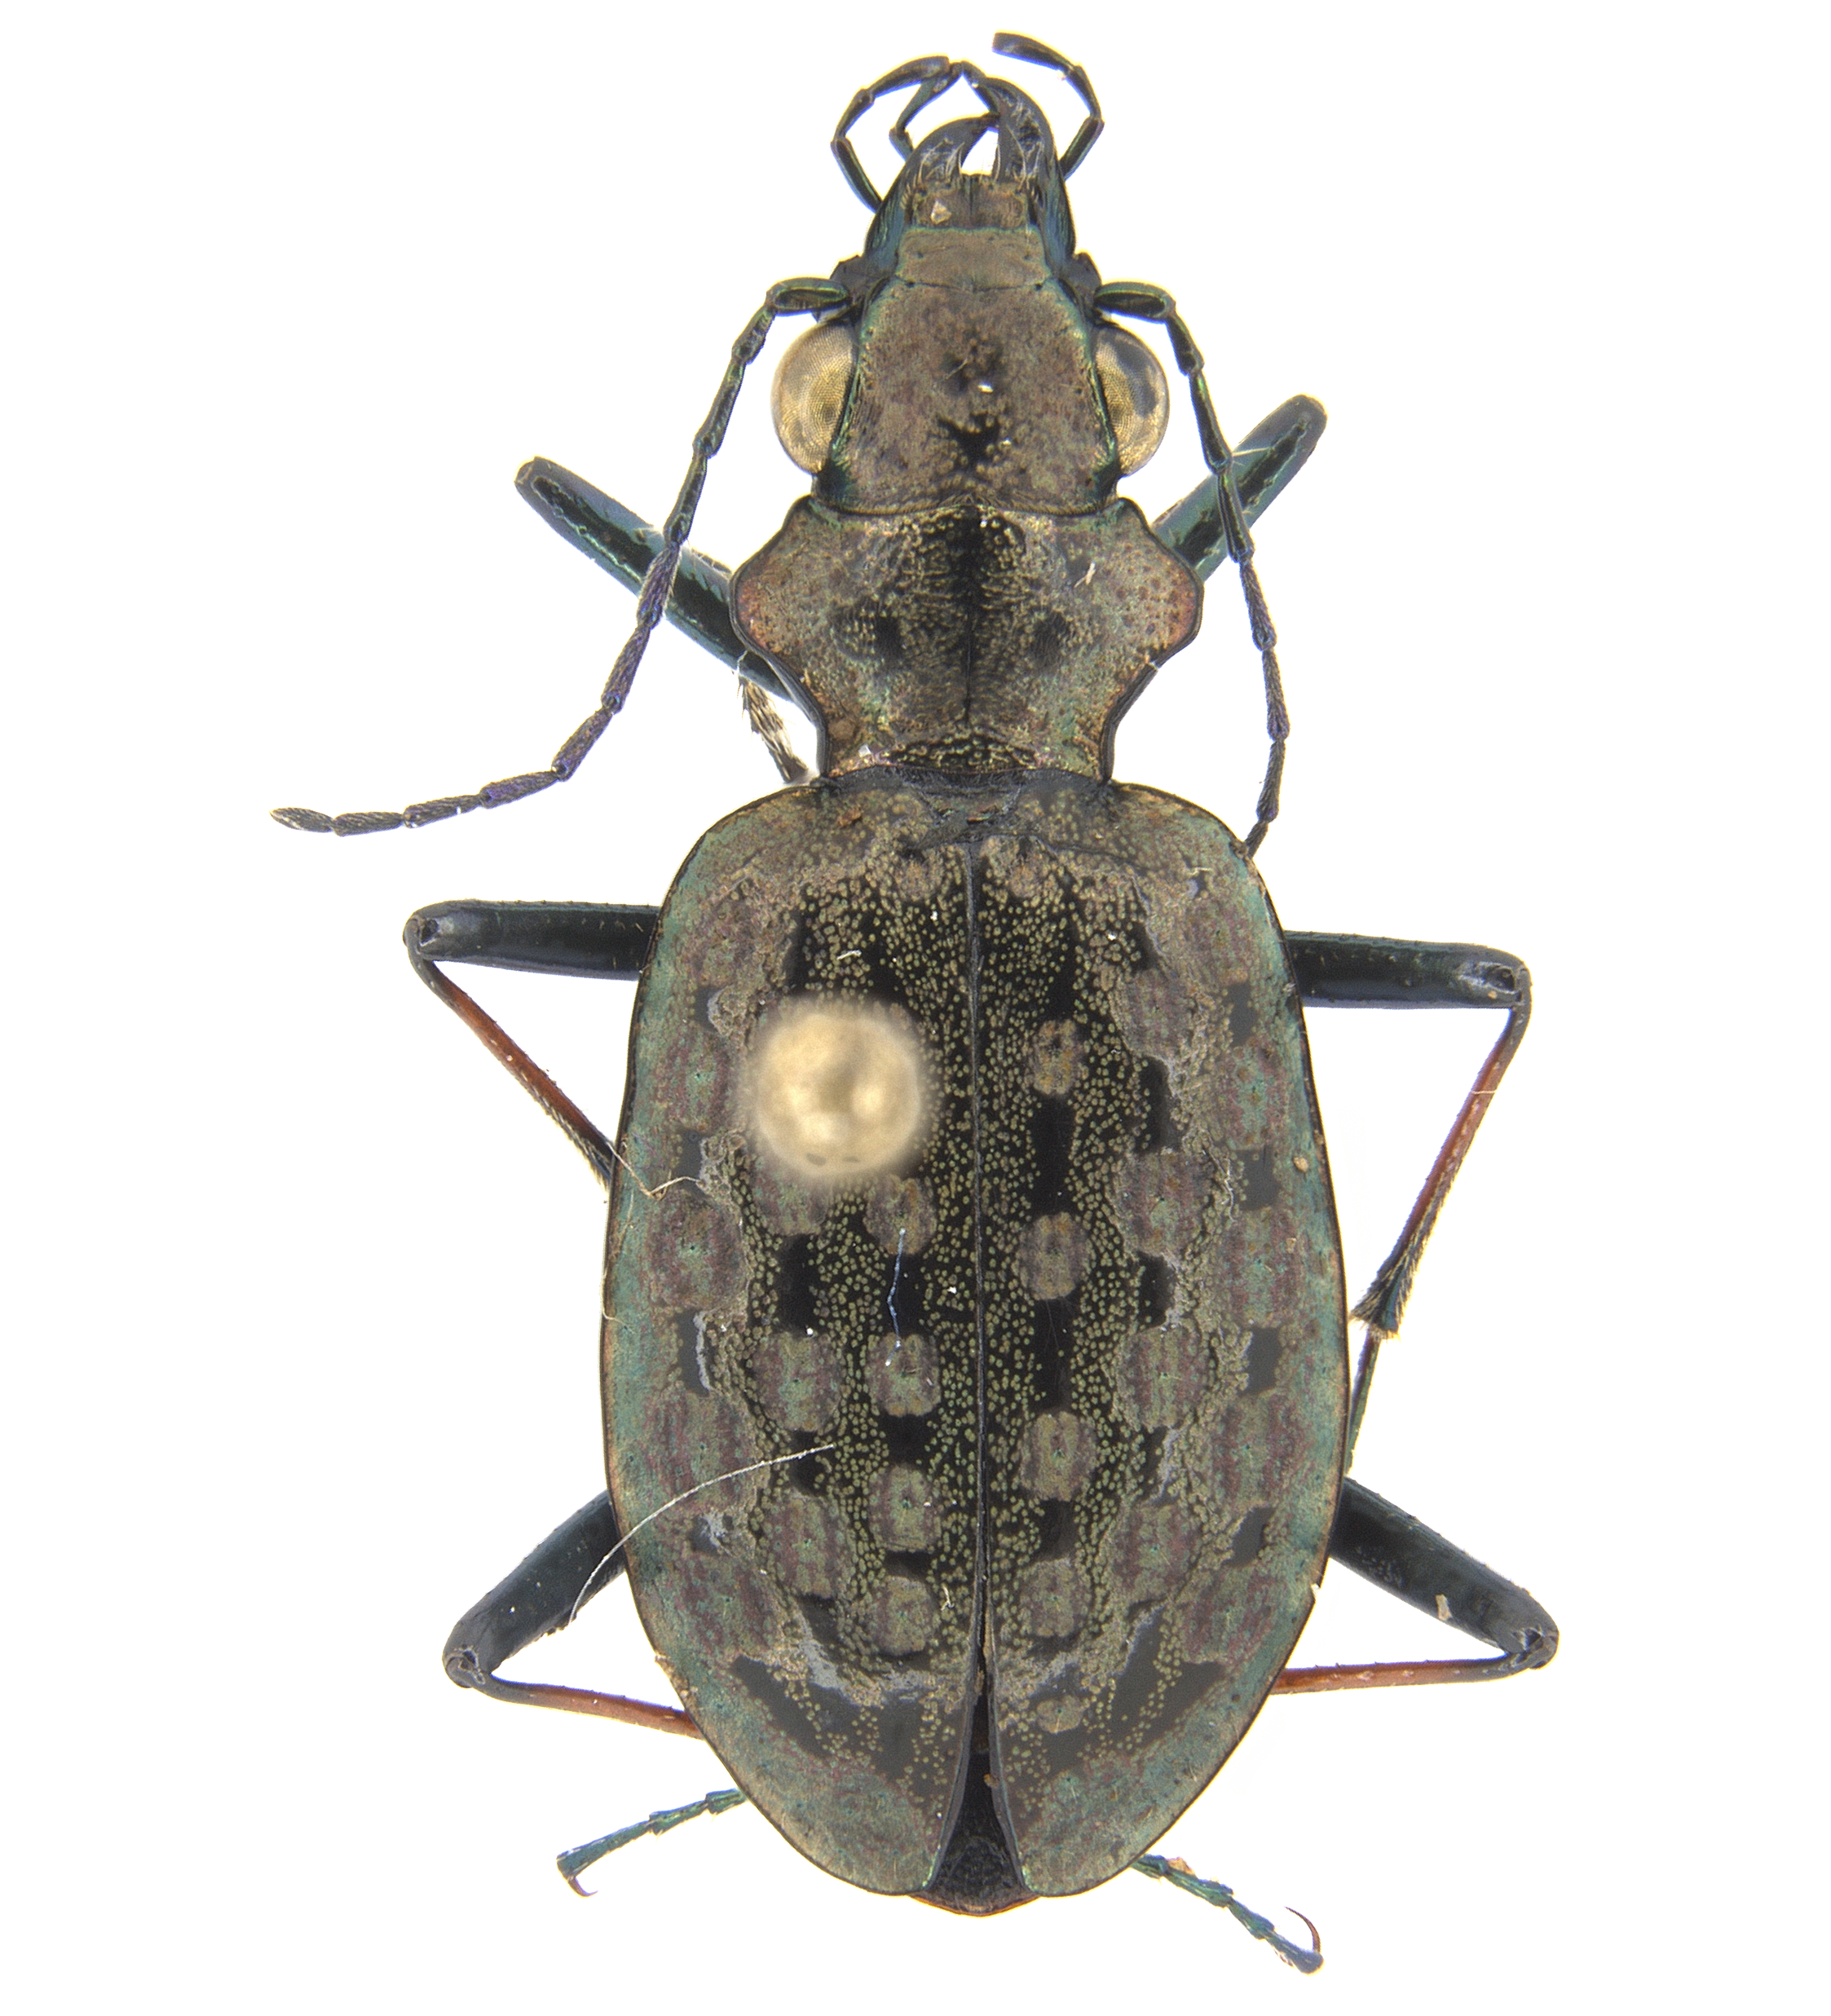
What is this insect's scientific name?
Paropisthius indicus
